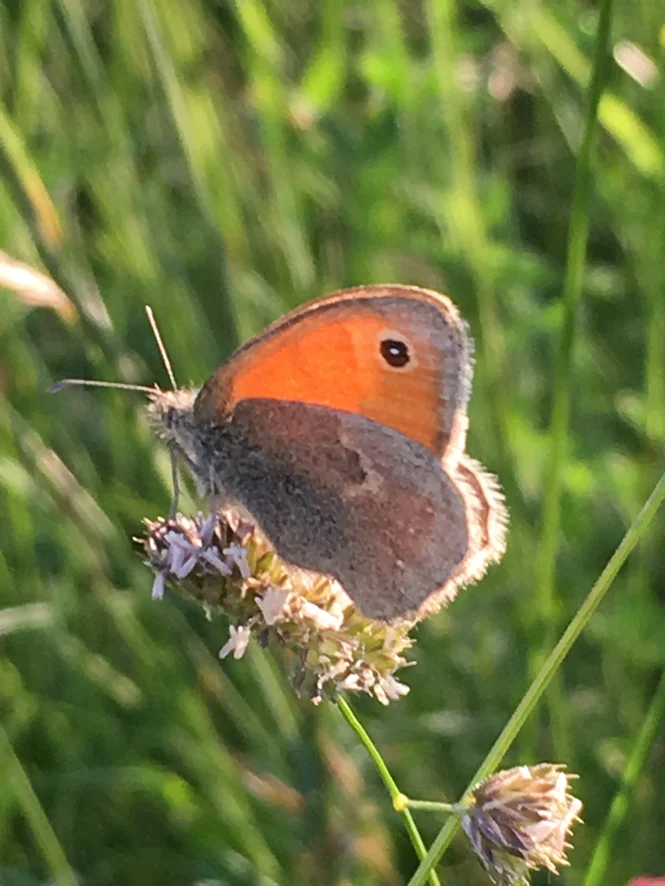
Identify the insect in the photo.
Coenonympha pamphilus
